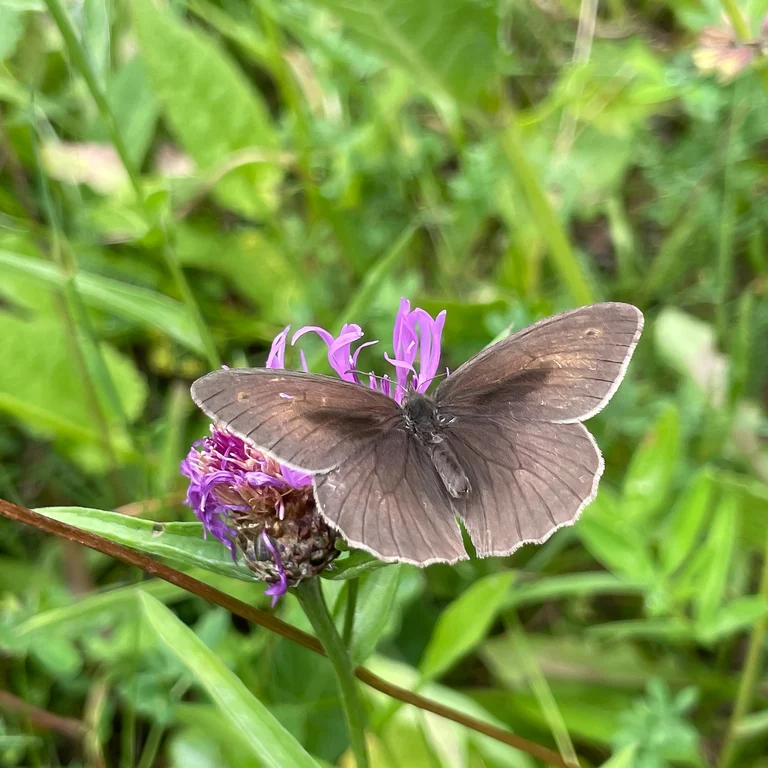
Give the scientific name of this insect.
Maniola jurtina
